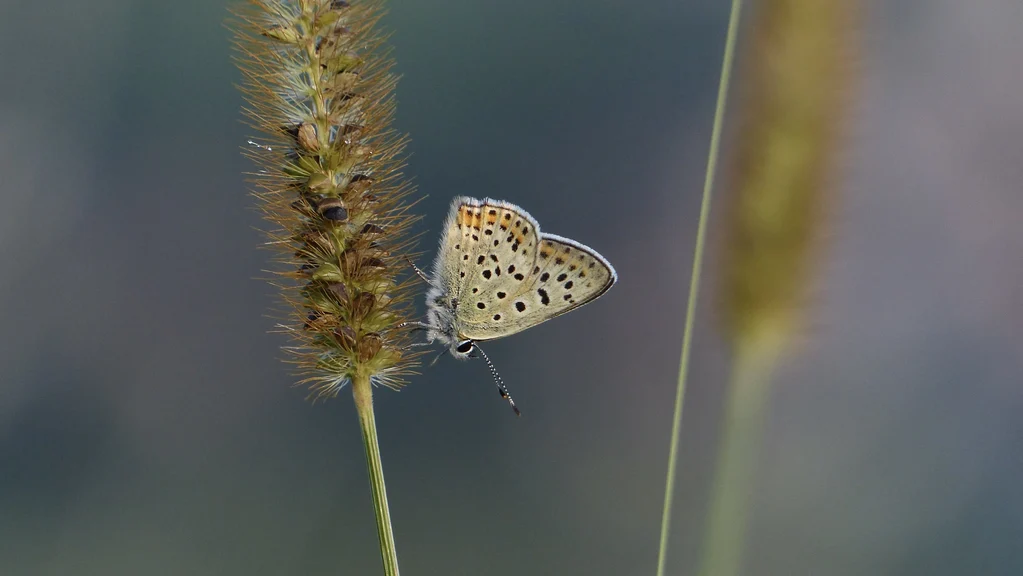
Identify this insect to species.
Lycaena tityrus (also Loweia tityrus)
